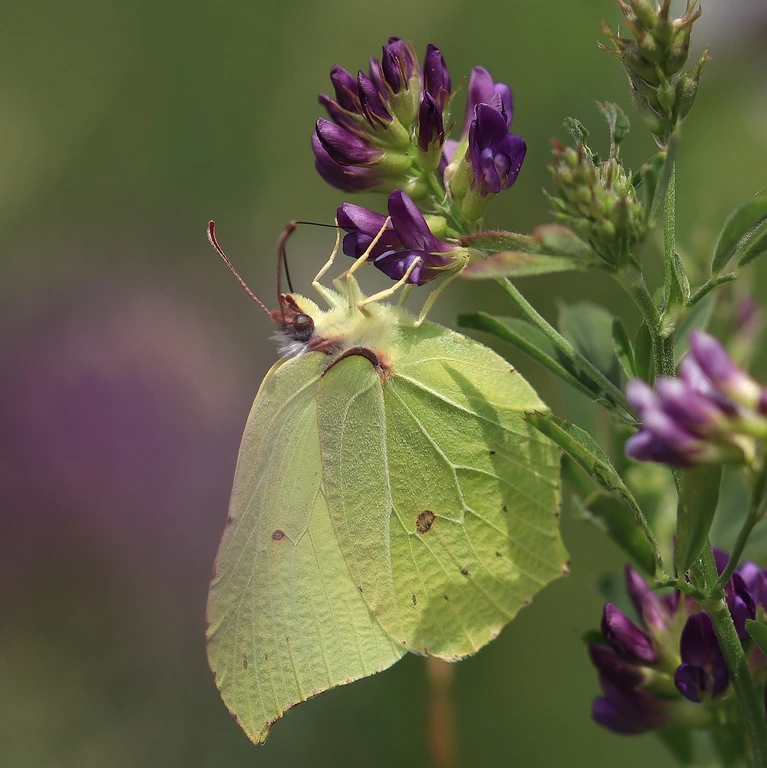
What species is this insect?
Gonepteryx rhamni
